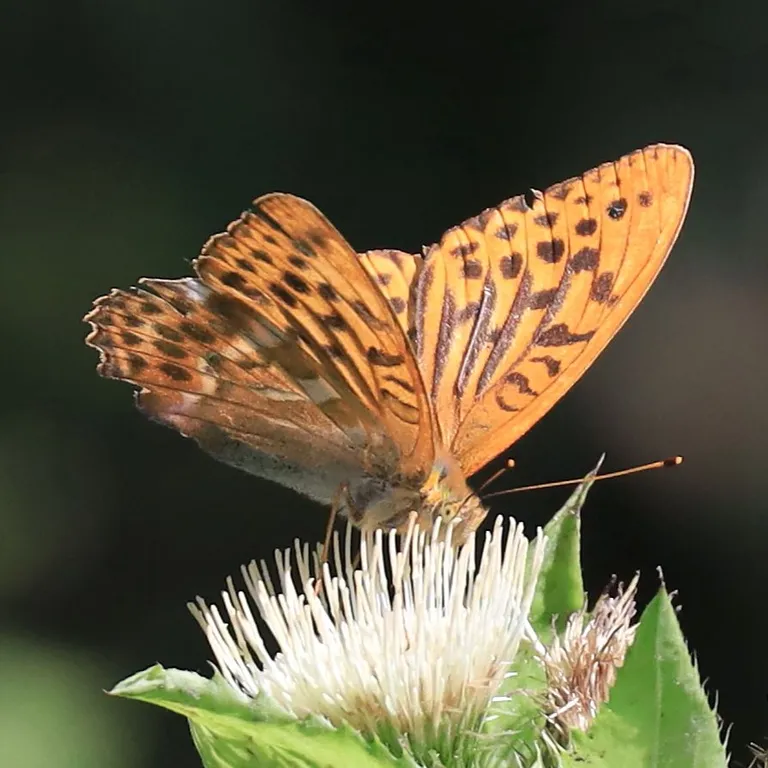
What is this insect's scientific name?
Argynnis paphia
